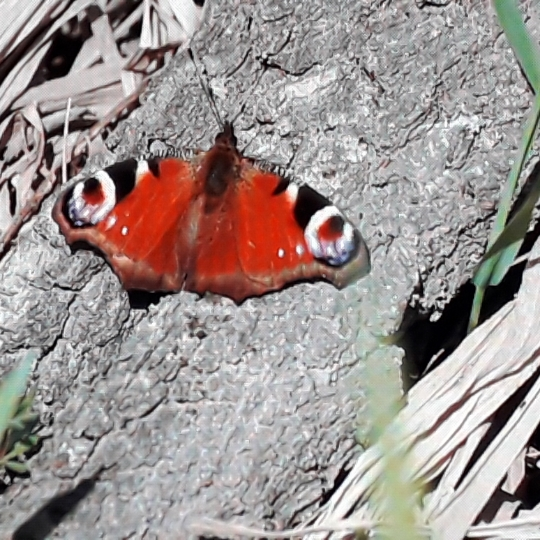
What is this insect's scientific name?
Aglais io
